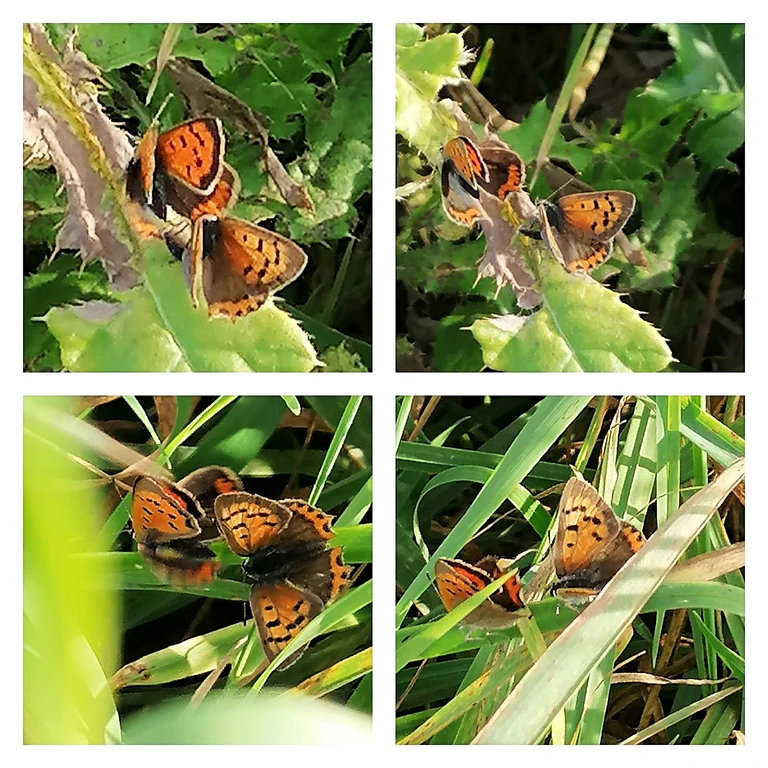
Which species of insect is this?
Lycaena phlaeas
